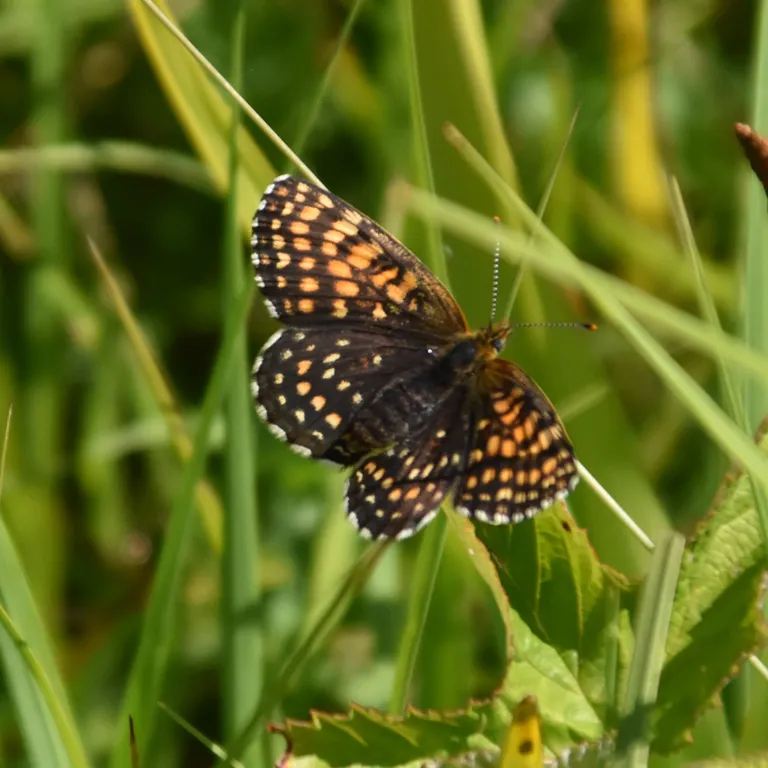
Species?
Melitaea diamina
